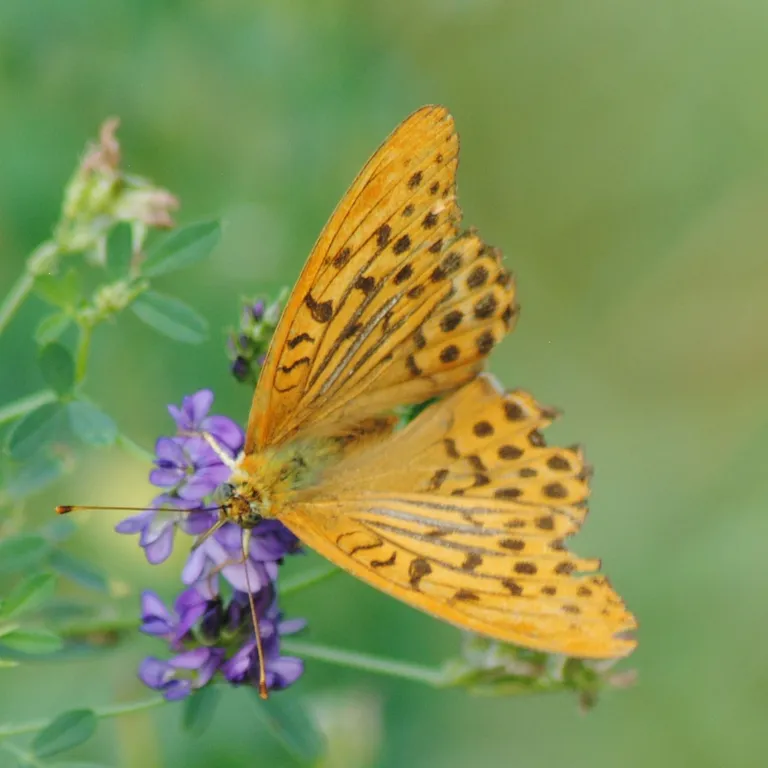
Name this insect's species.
Argynnis paphia
